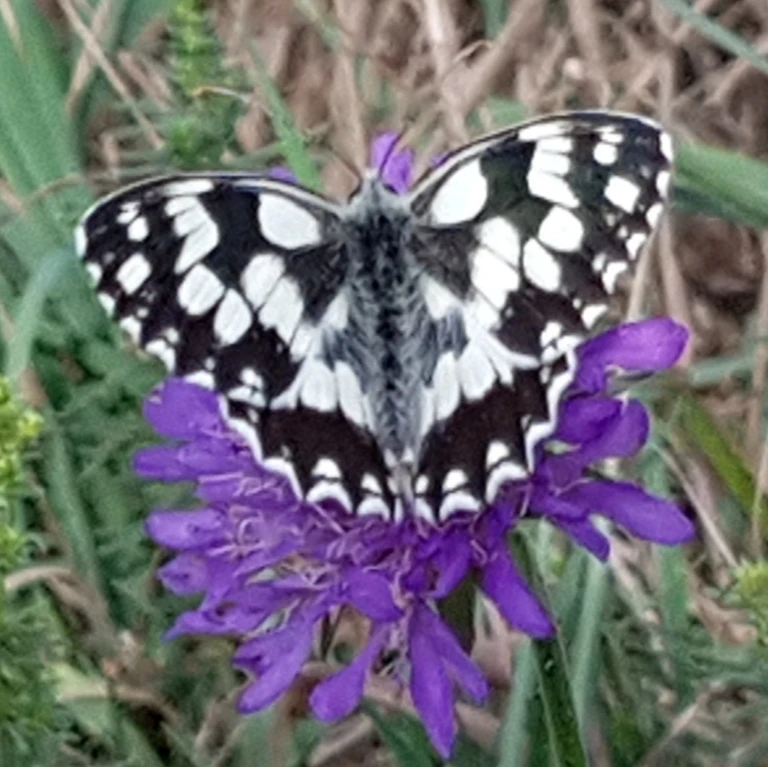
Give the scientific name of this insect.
Melanargia galathea
